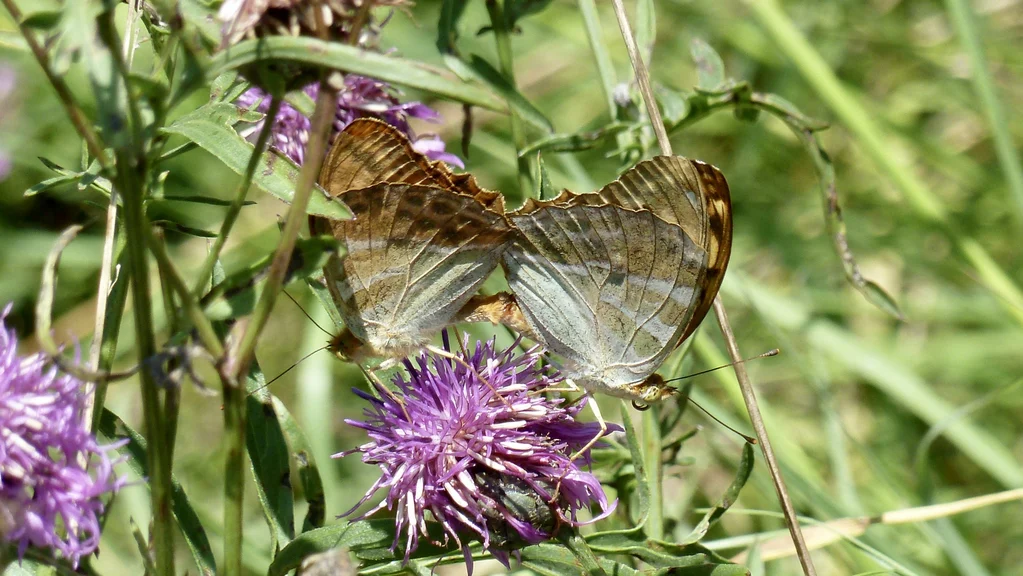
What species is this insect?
Argynnis paphia
